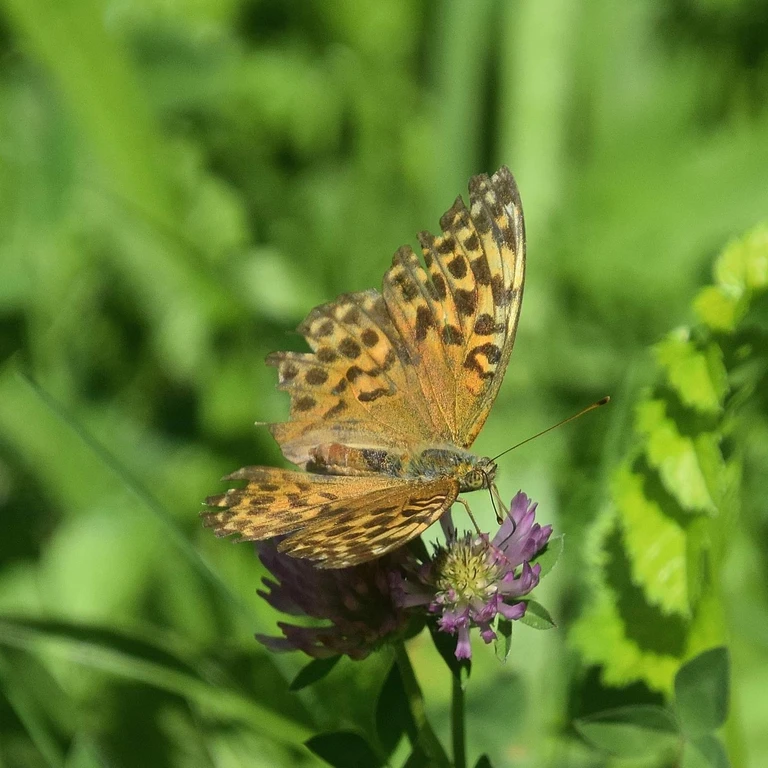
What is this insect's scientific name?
Argynnis paphia
